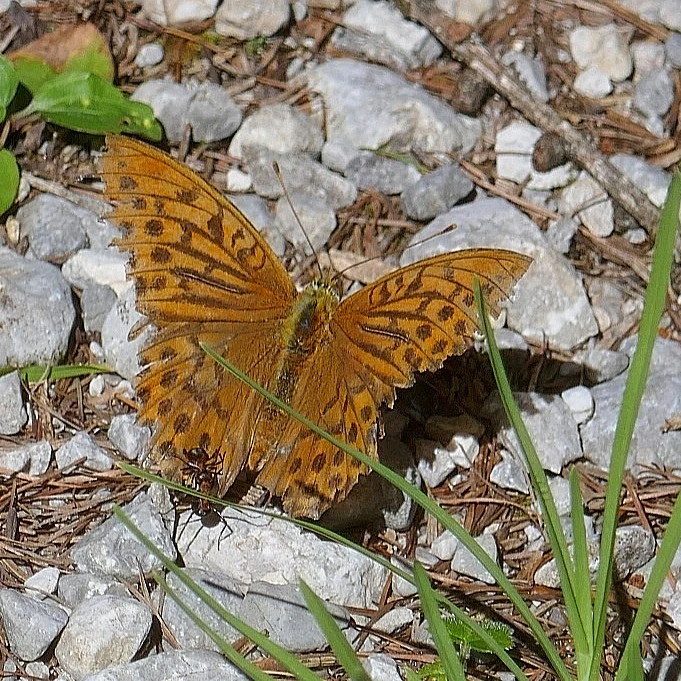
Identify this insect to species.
Argynnis paphia
